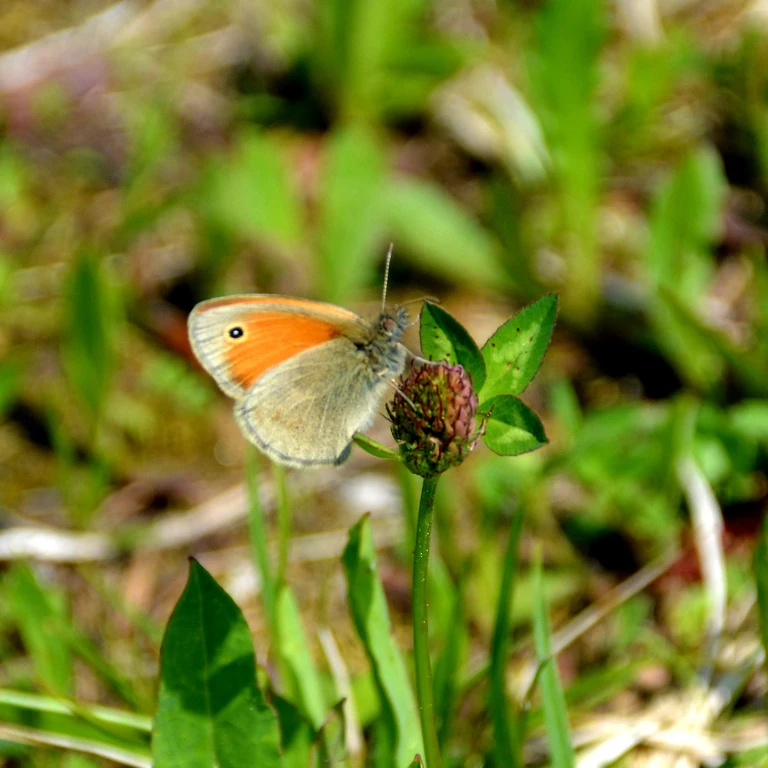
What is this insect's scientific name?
Coenonympha pamphilus
